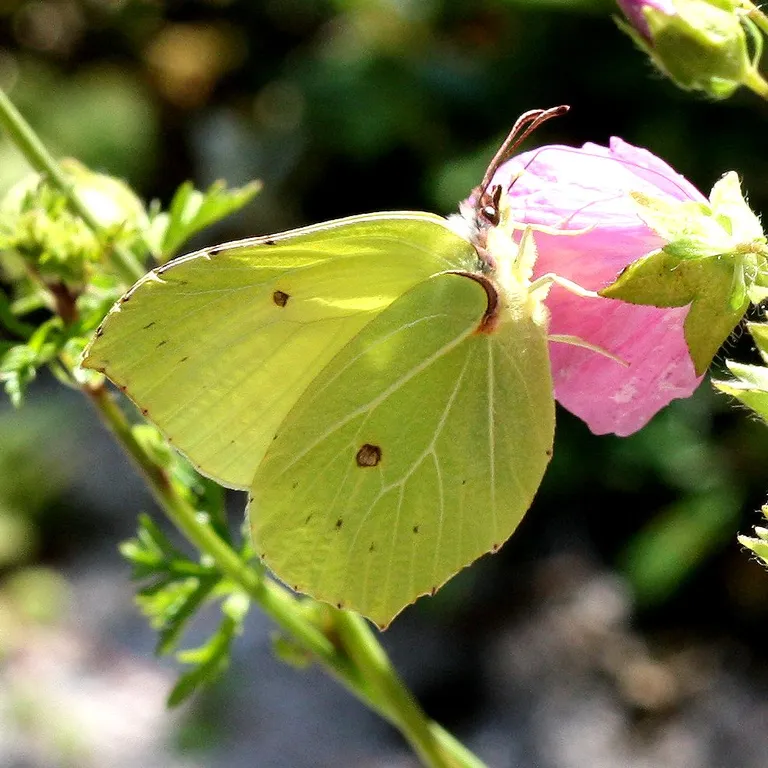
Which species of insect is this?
Gonepteryx rhamni
